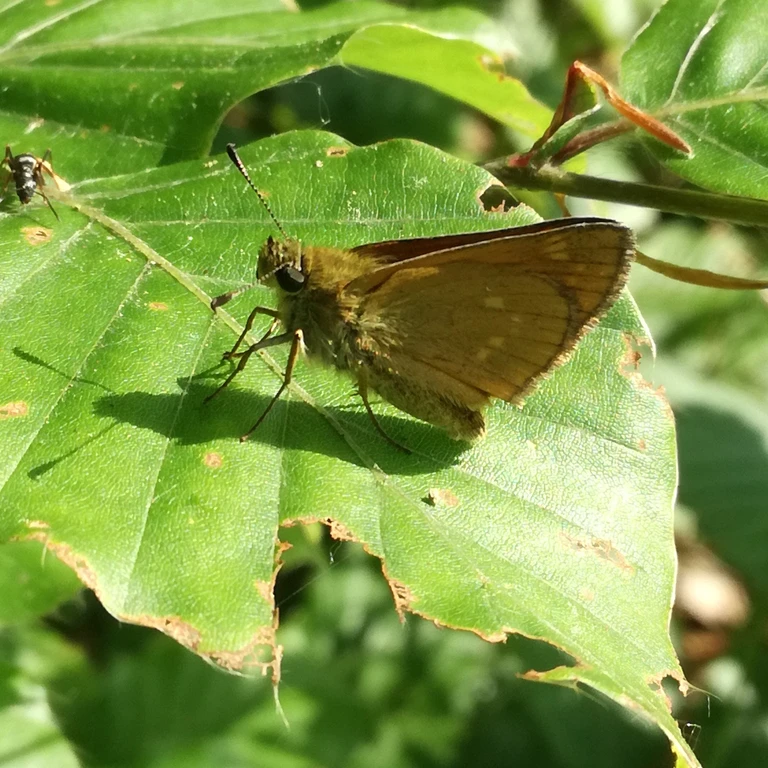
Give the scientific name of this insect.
Ochlodes sylvanus (also Ochlodes venata)
